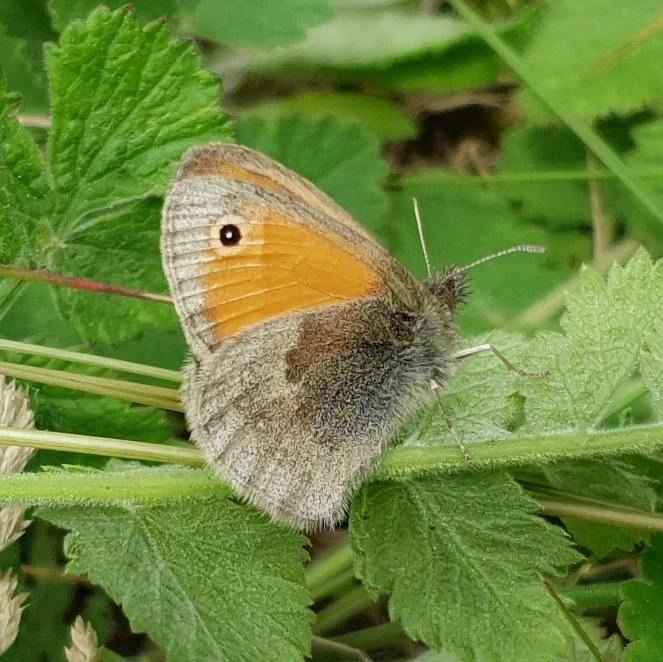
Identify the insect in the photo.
Coenonympha pamphilus
